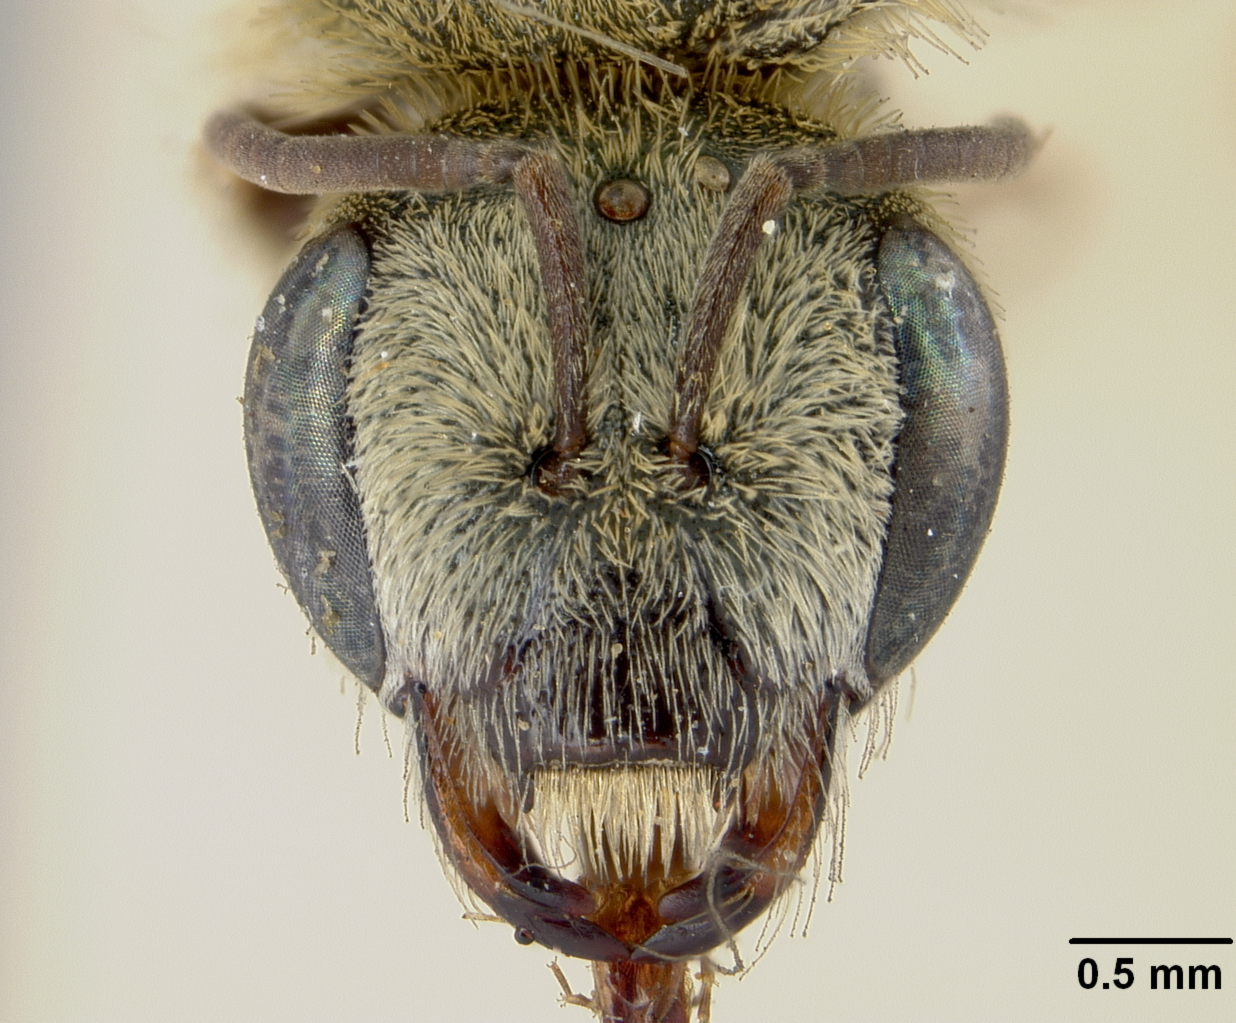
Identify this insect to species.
Halictus cariniventris
